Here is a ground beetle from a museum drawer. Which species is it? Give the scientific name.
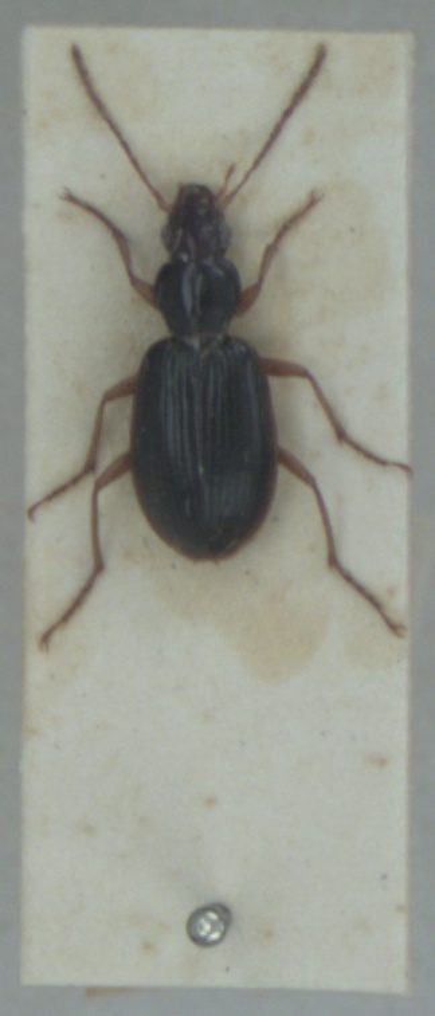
Paranchus albipes
